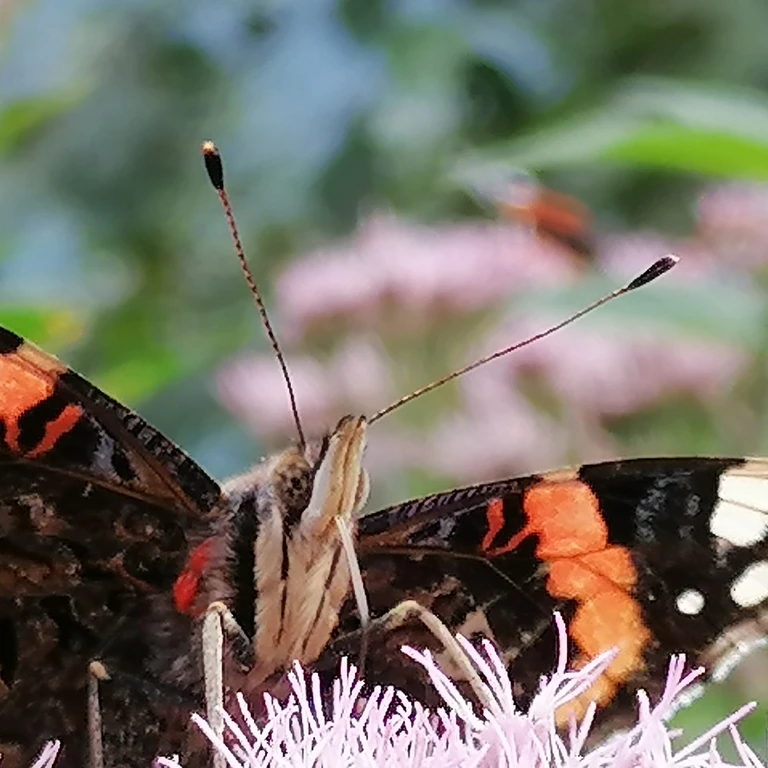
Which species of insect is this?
Vanessa atalanta
